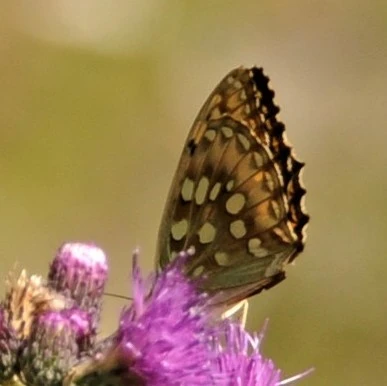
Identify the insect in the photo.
Speyeria aglaja
